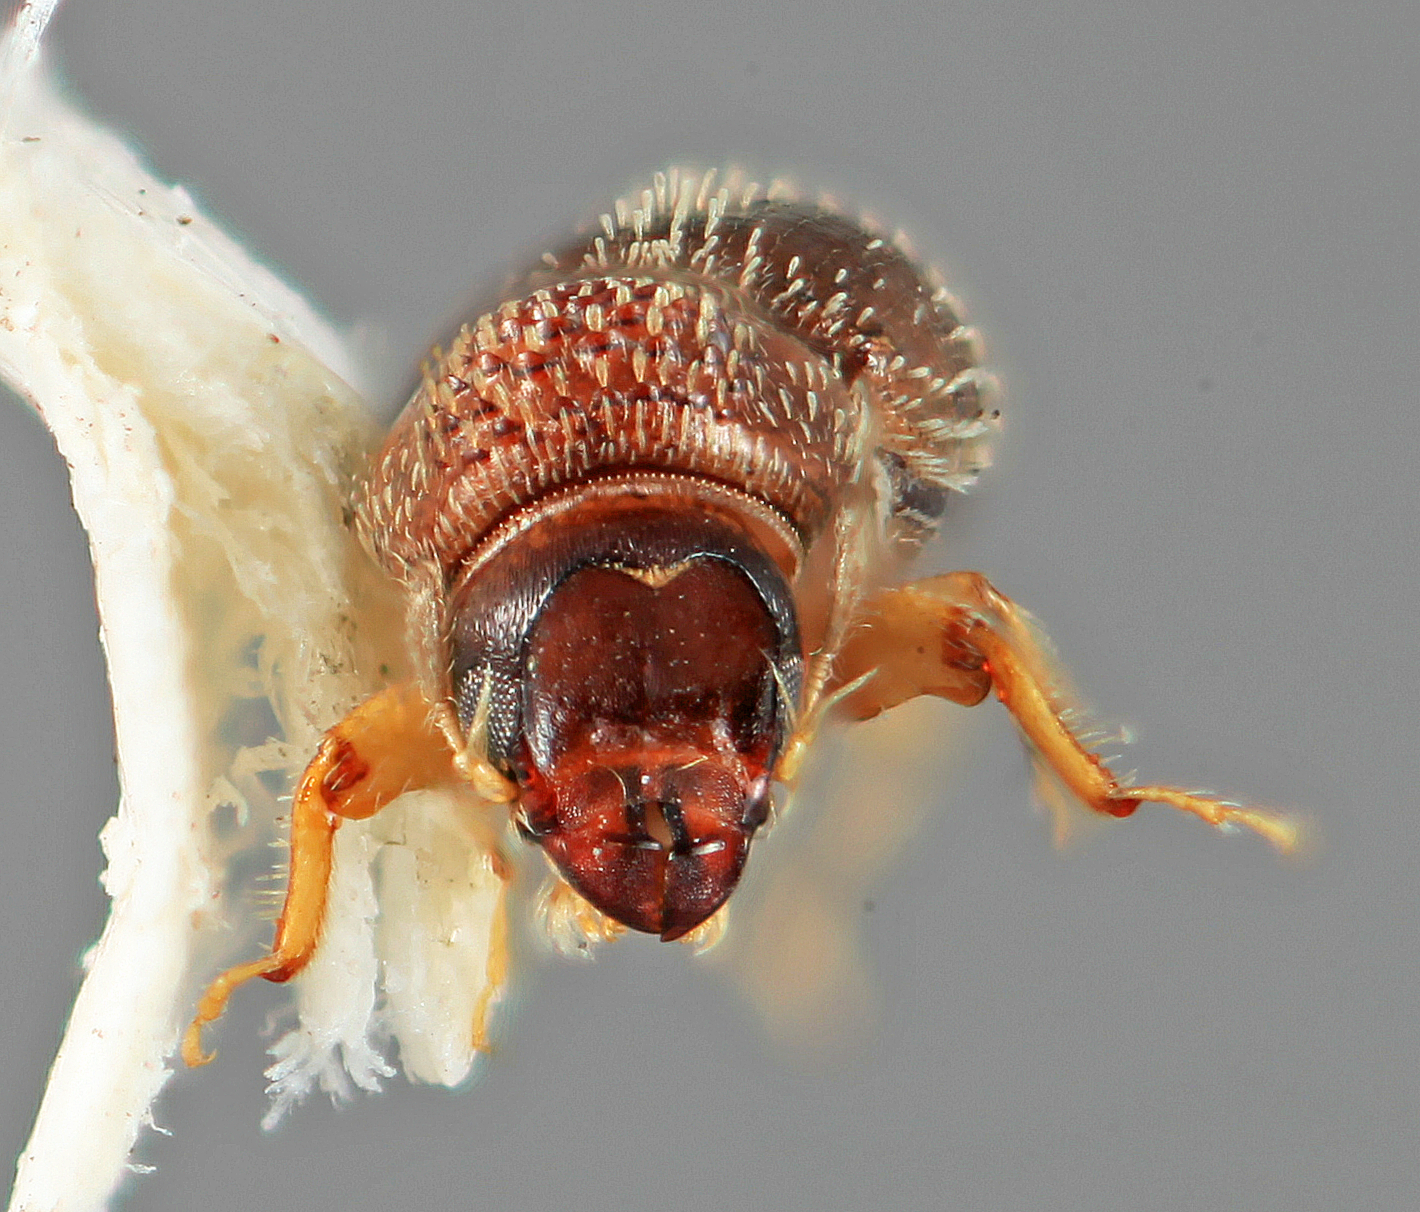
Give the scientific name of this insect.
Cryptulocleptus excavatus
